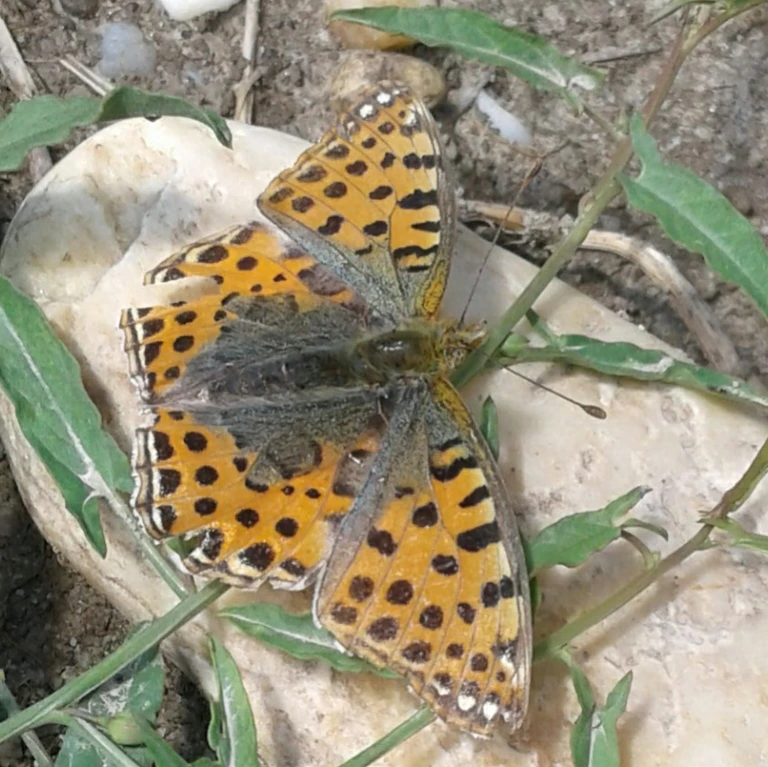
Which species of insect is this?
Issoria lathonia
